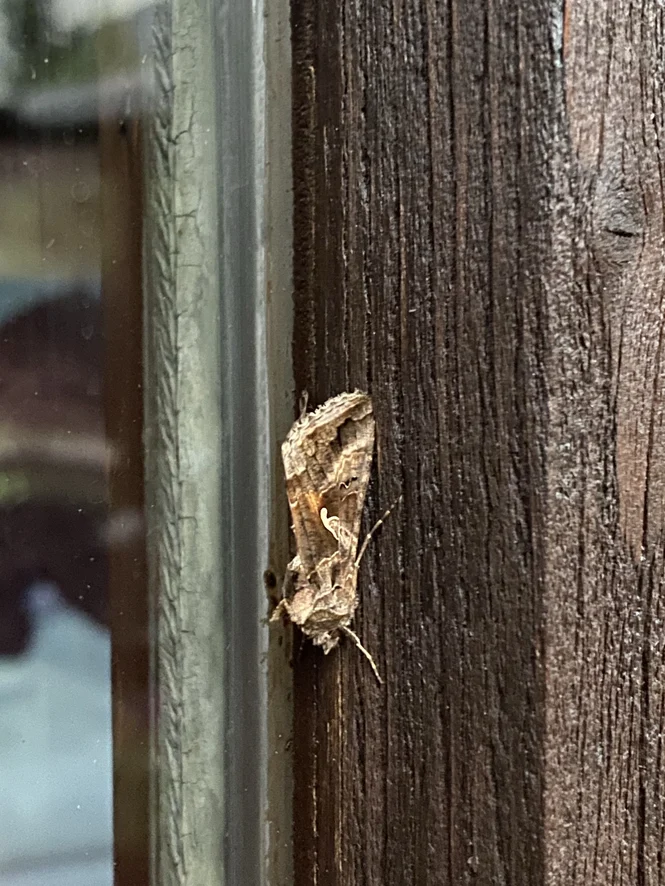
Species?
Autographa gamma
